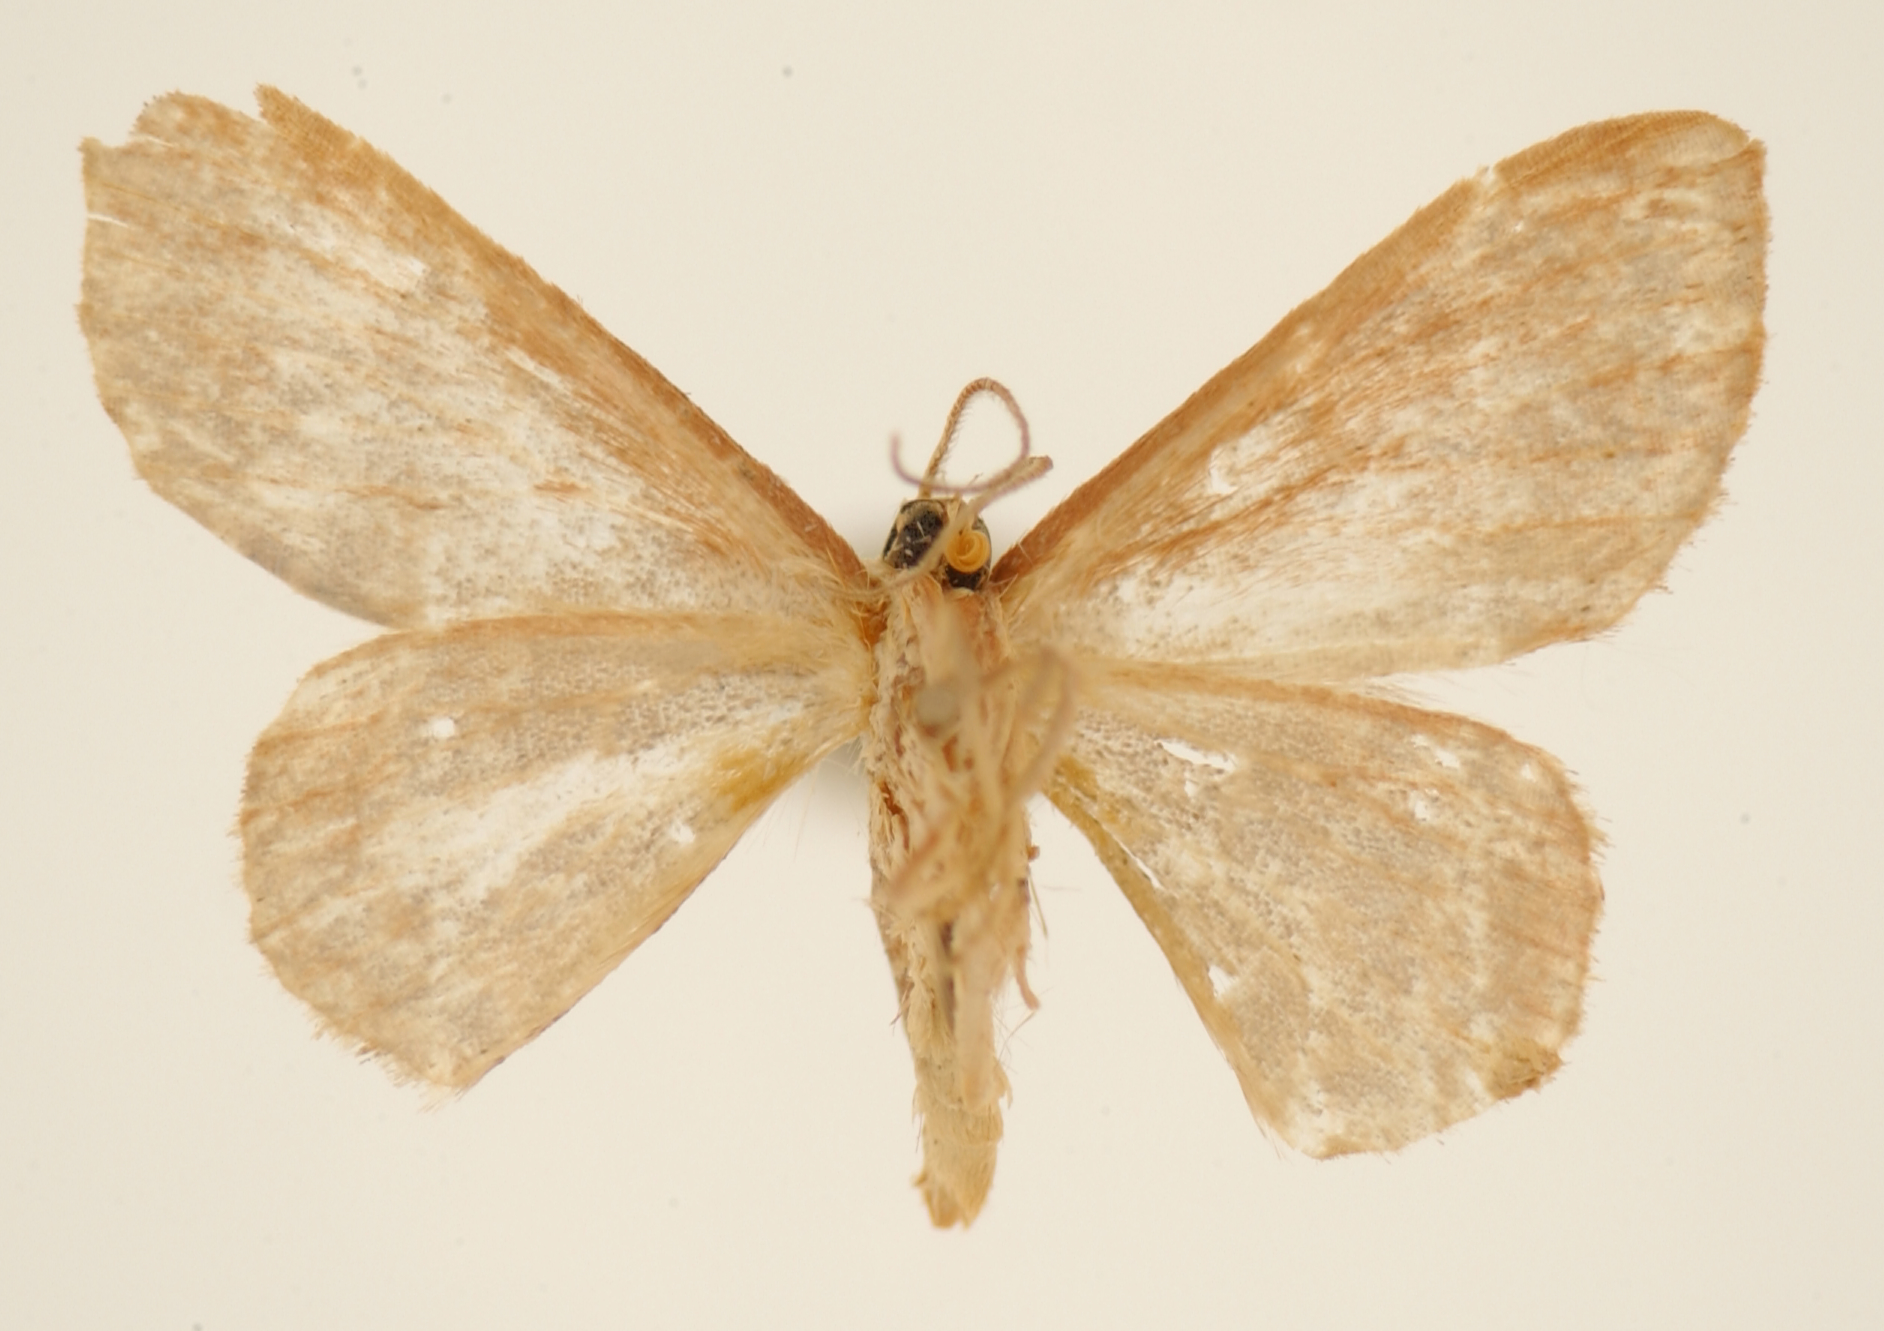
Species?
Calyptocome ptyctographa
